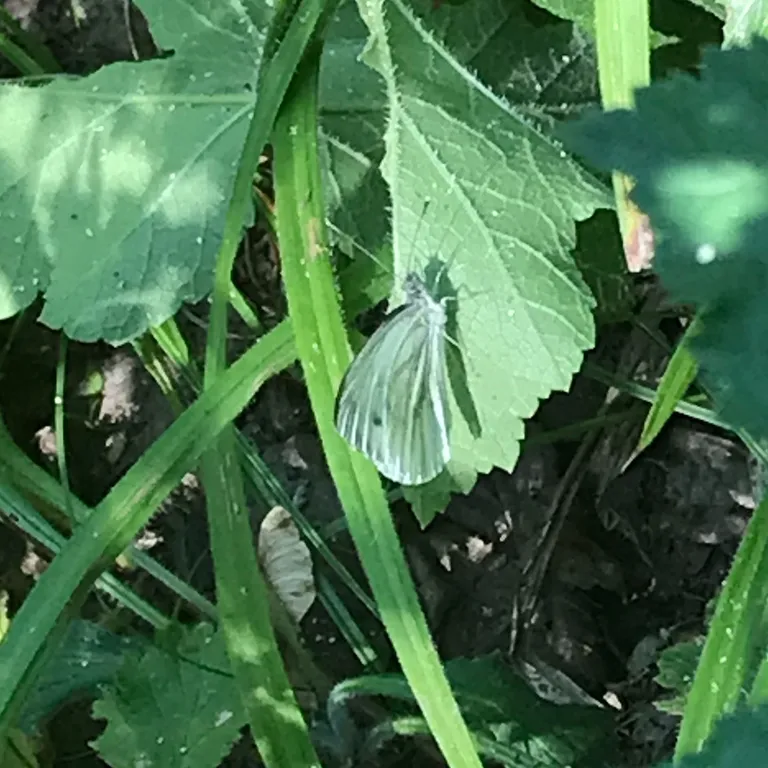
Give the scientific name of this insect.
Pieris napi
